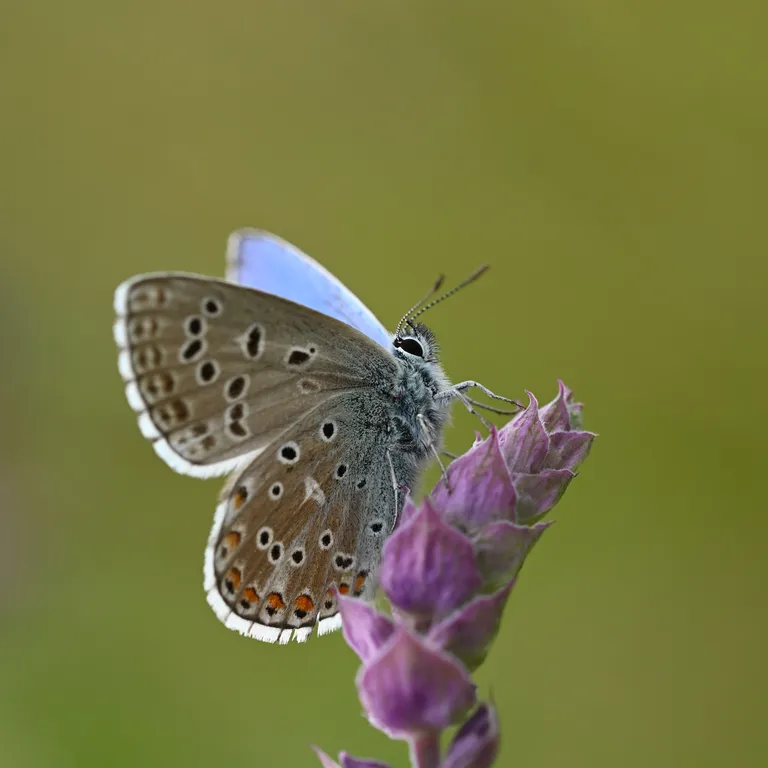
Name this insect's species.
Lysandra bellargus
